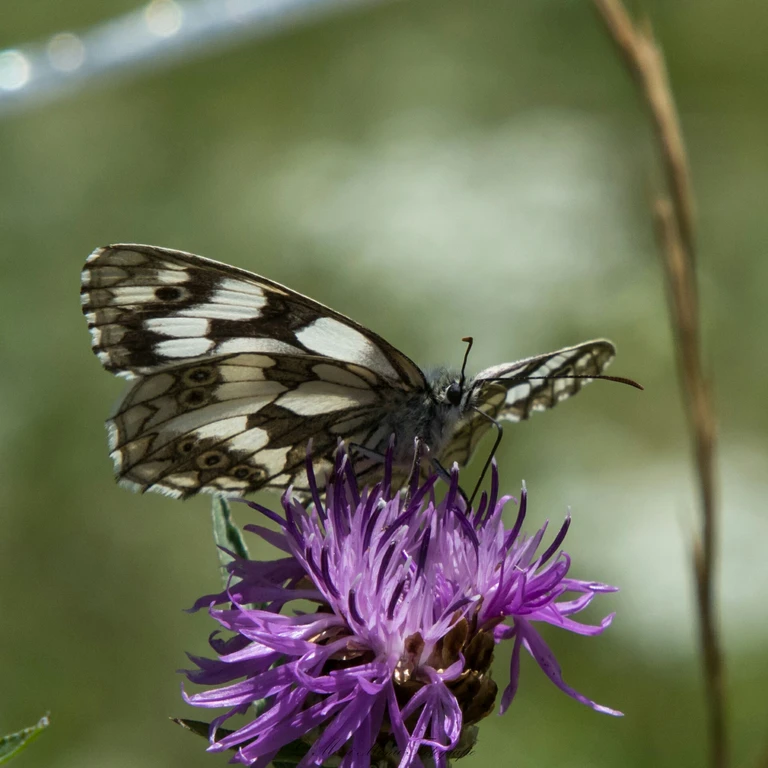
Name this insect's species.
Melanargia galathea
